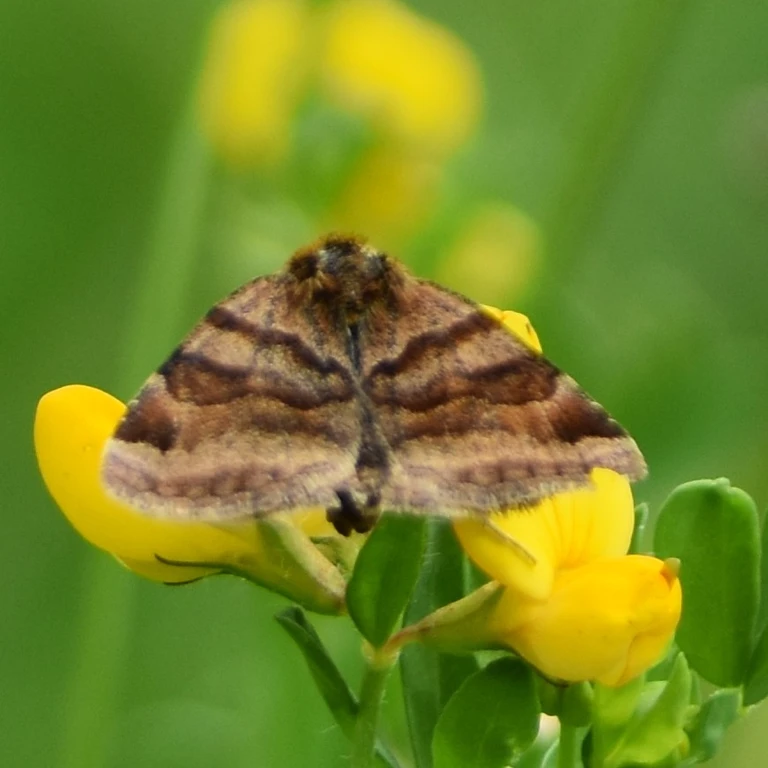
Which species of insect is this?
Euclidia glyphica
